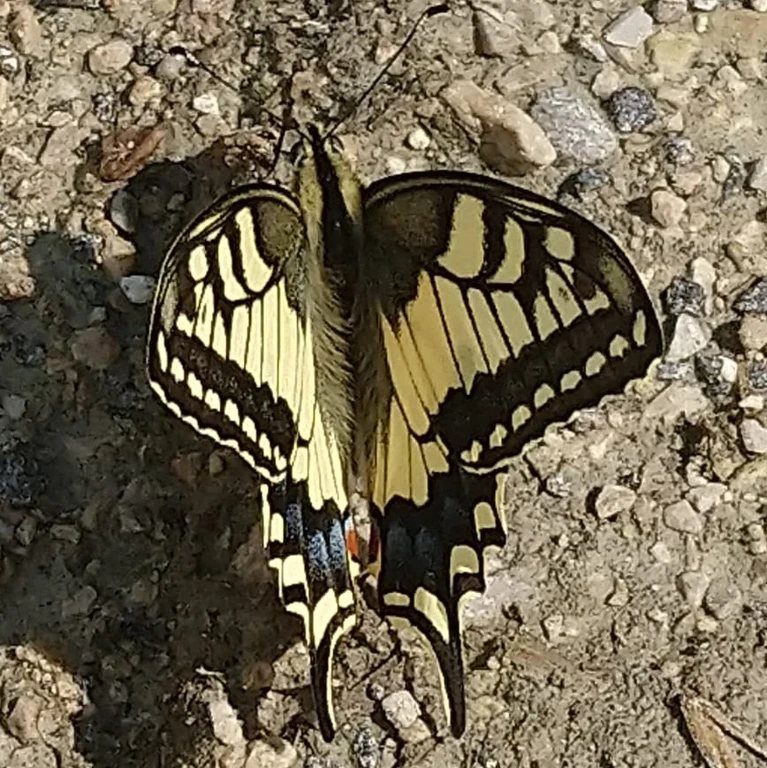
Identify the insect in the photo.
Papilio machaon
